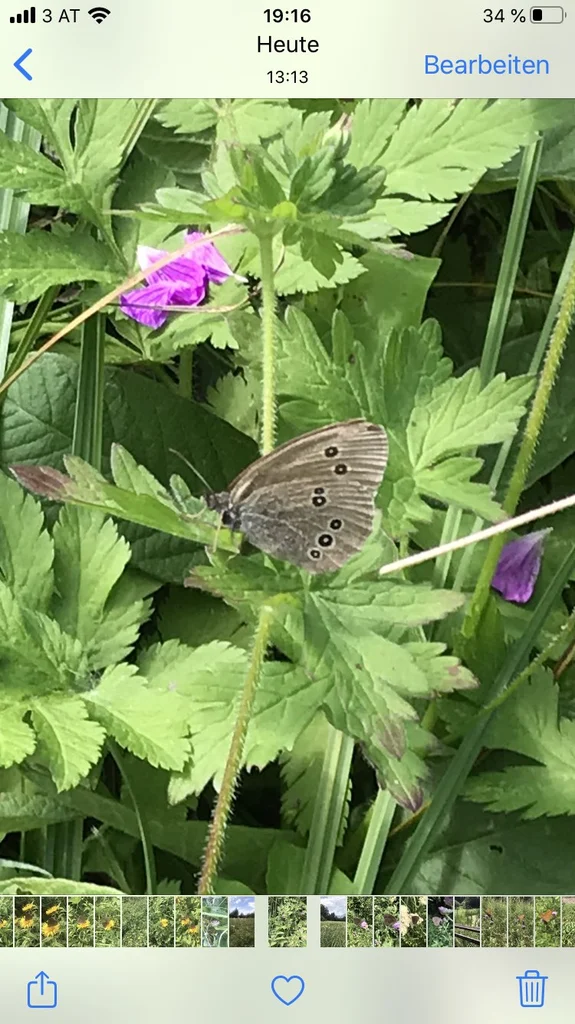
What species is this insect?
Aphantopus hyperantus
